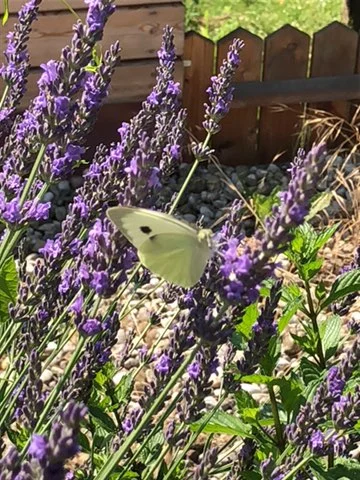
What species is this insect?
Pieris brassicae
